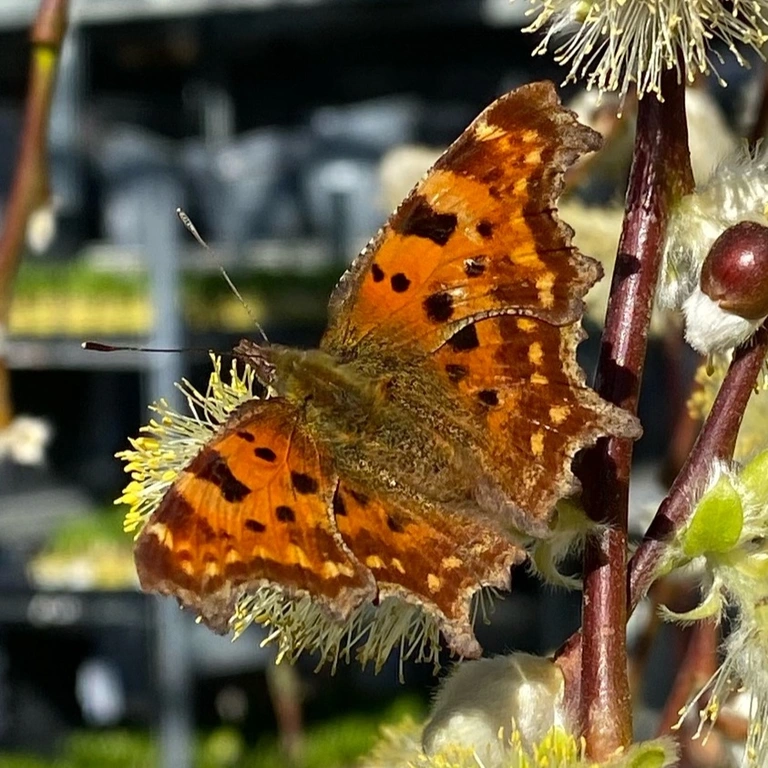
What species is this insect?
Polygonia c-album
